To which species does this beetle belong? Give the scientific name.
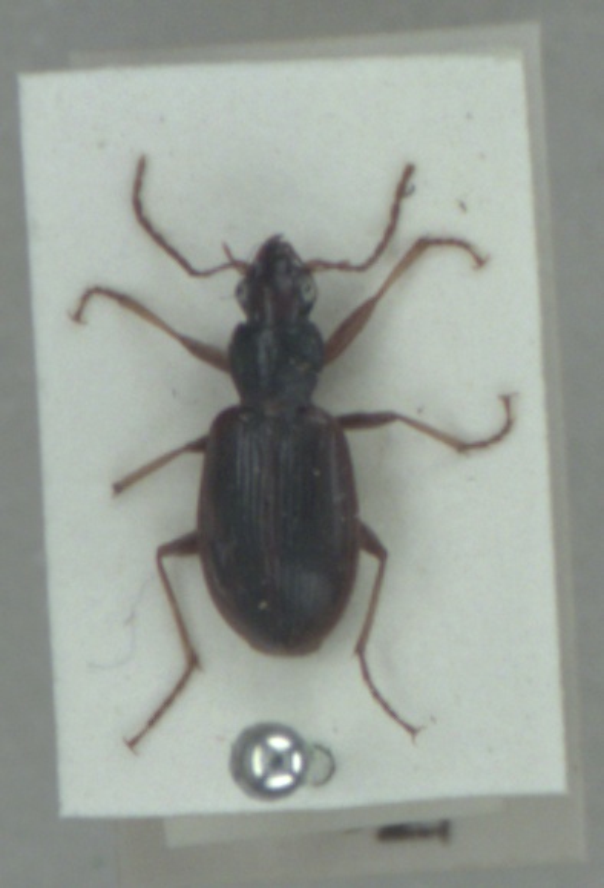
Paranchus albipes
